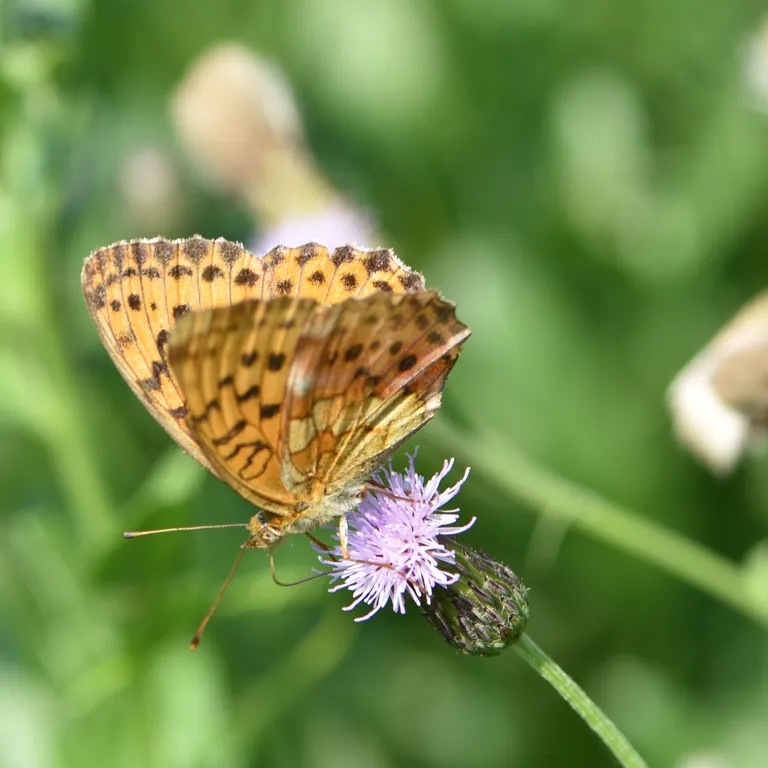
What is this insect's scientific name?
Brenthis daphne
